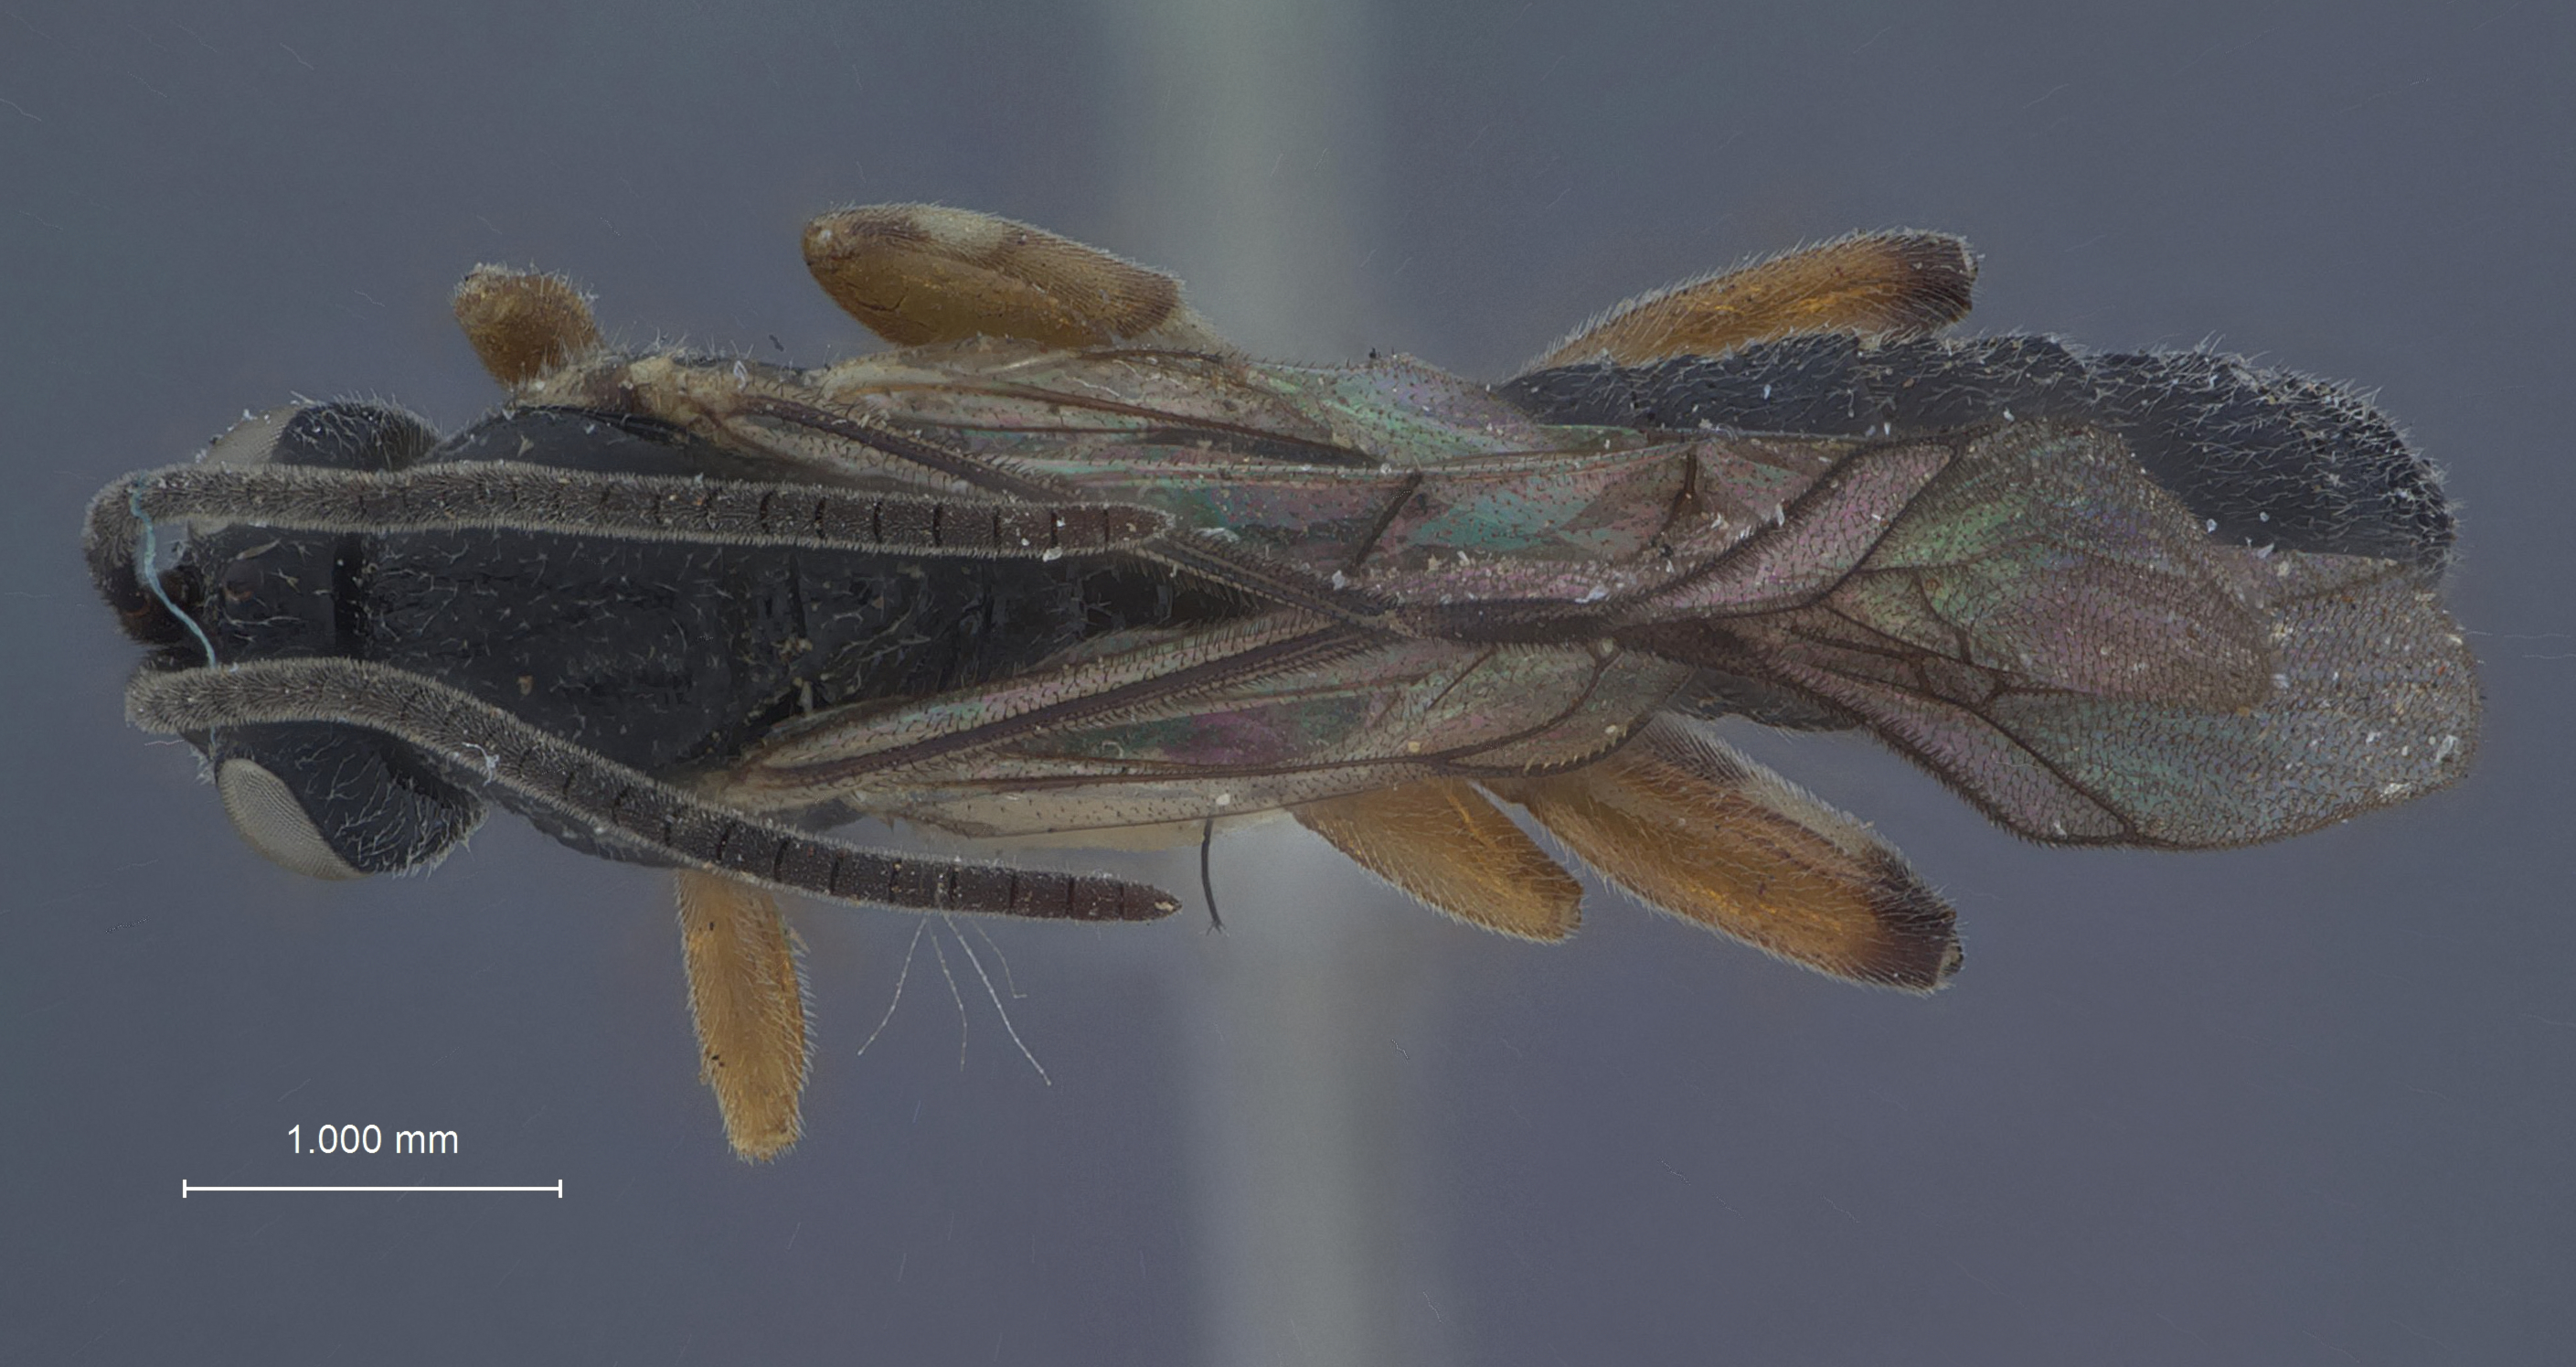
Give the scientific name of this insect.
Itoplectis evetriae
